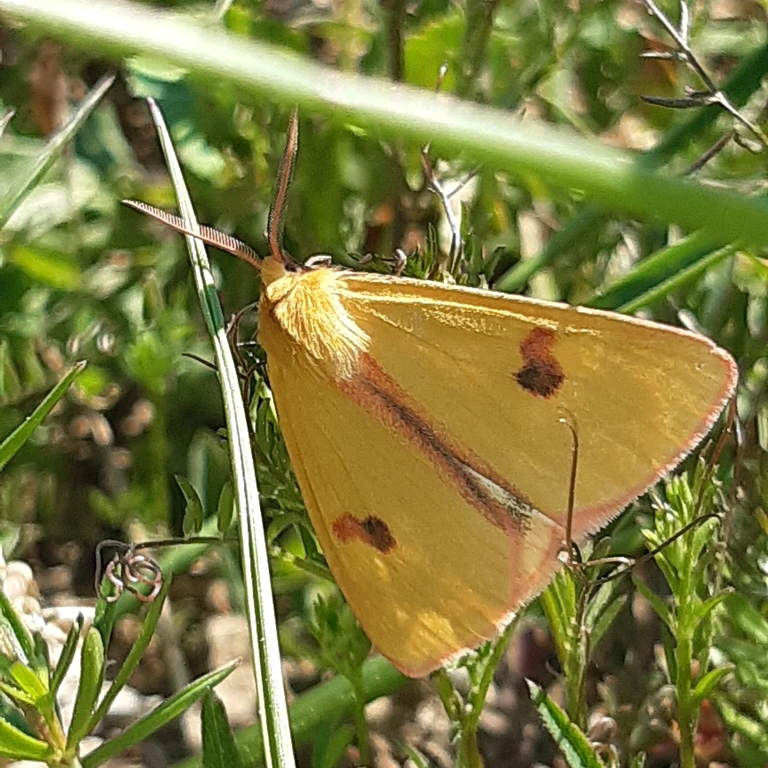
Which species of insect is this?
Diacrisia sannio
